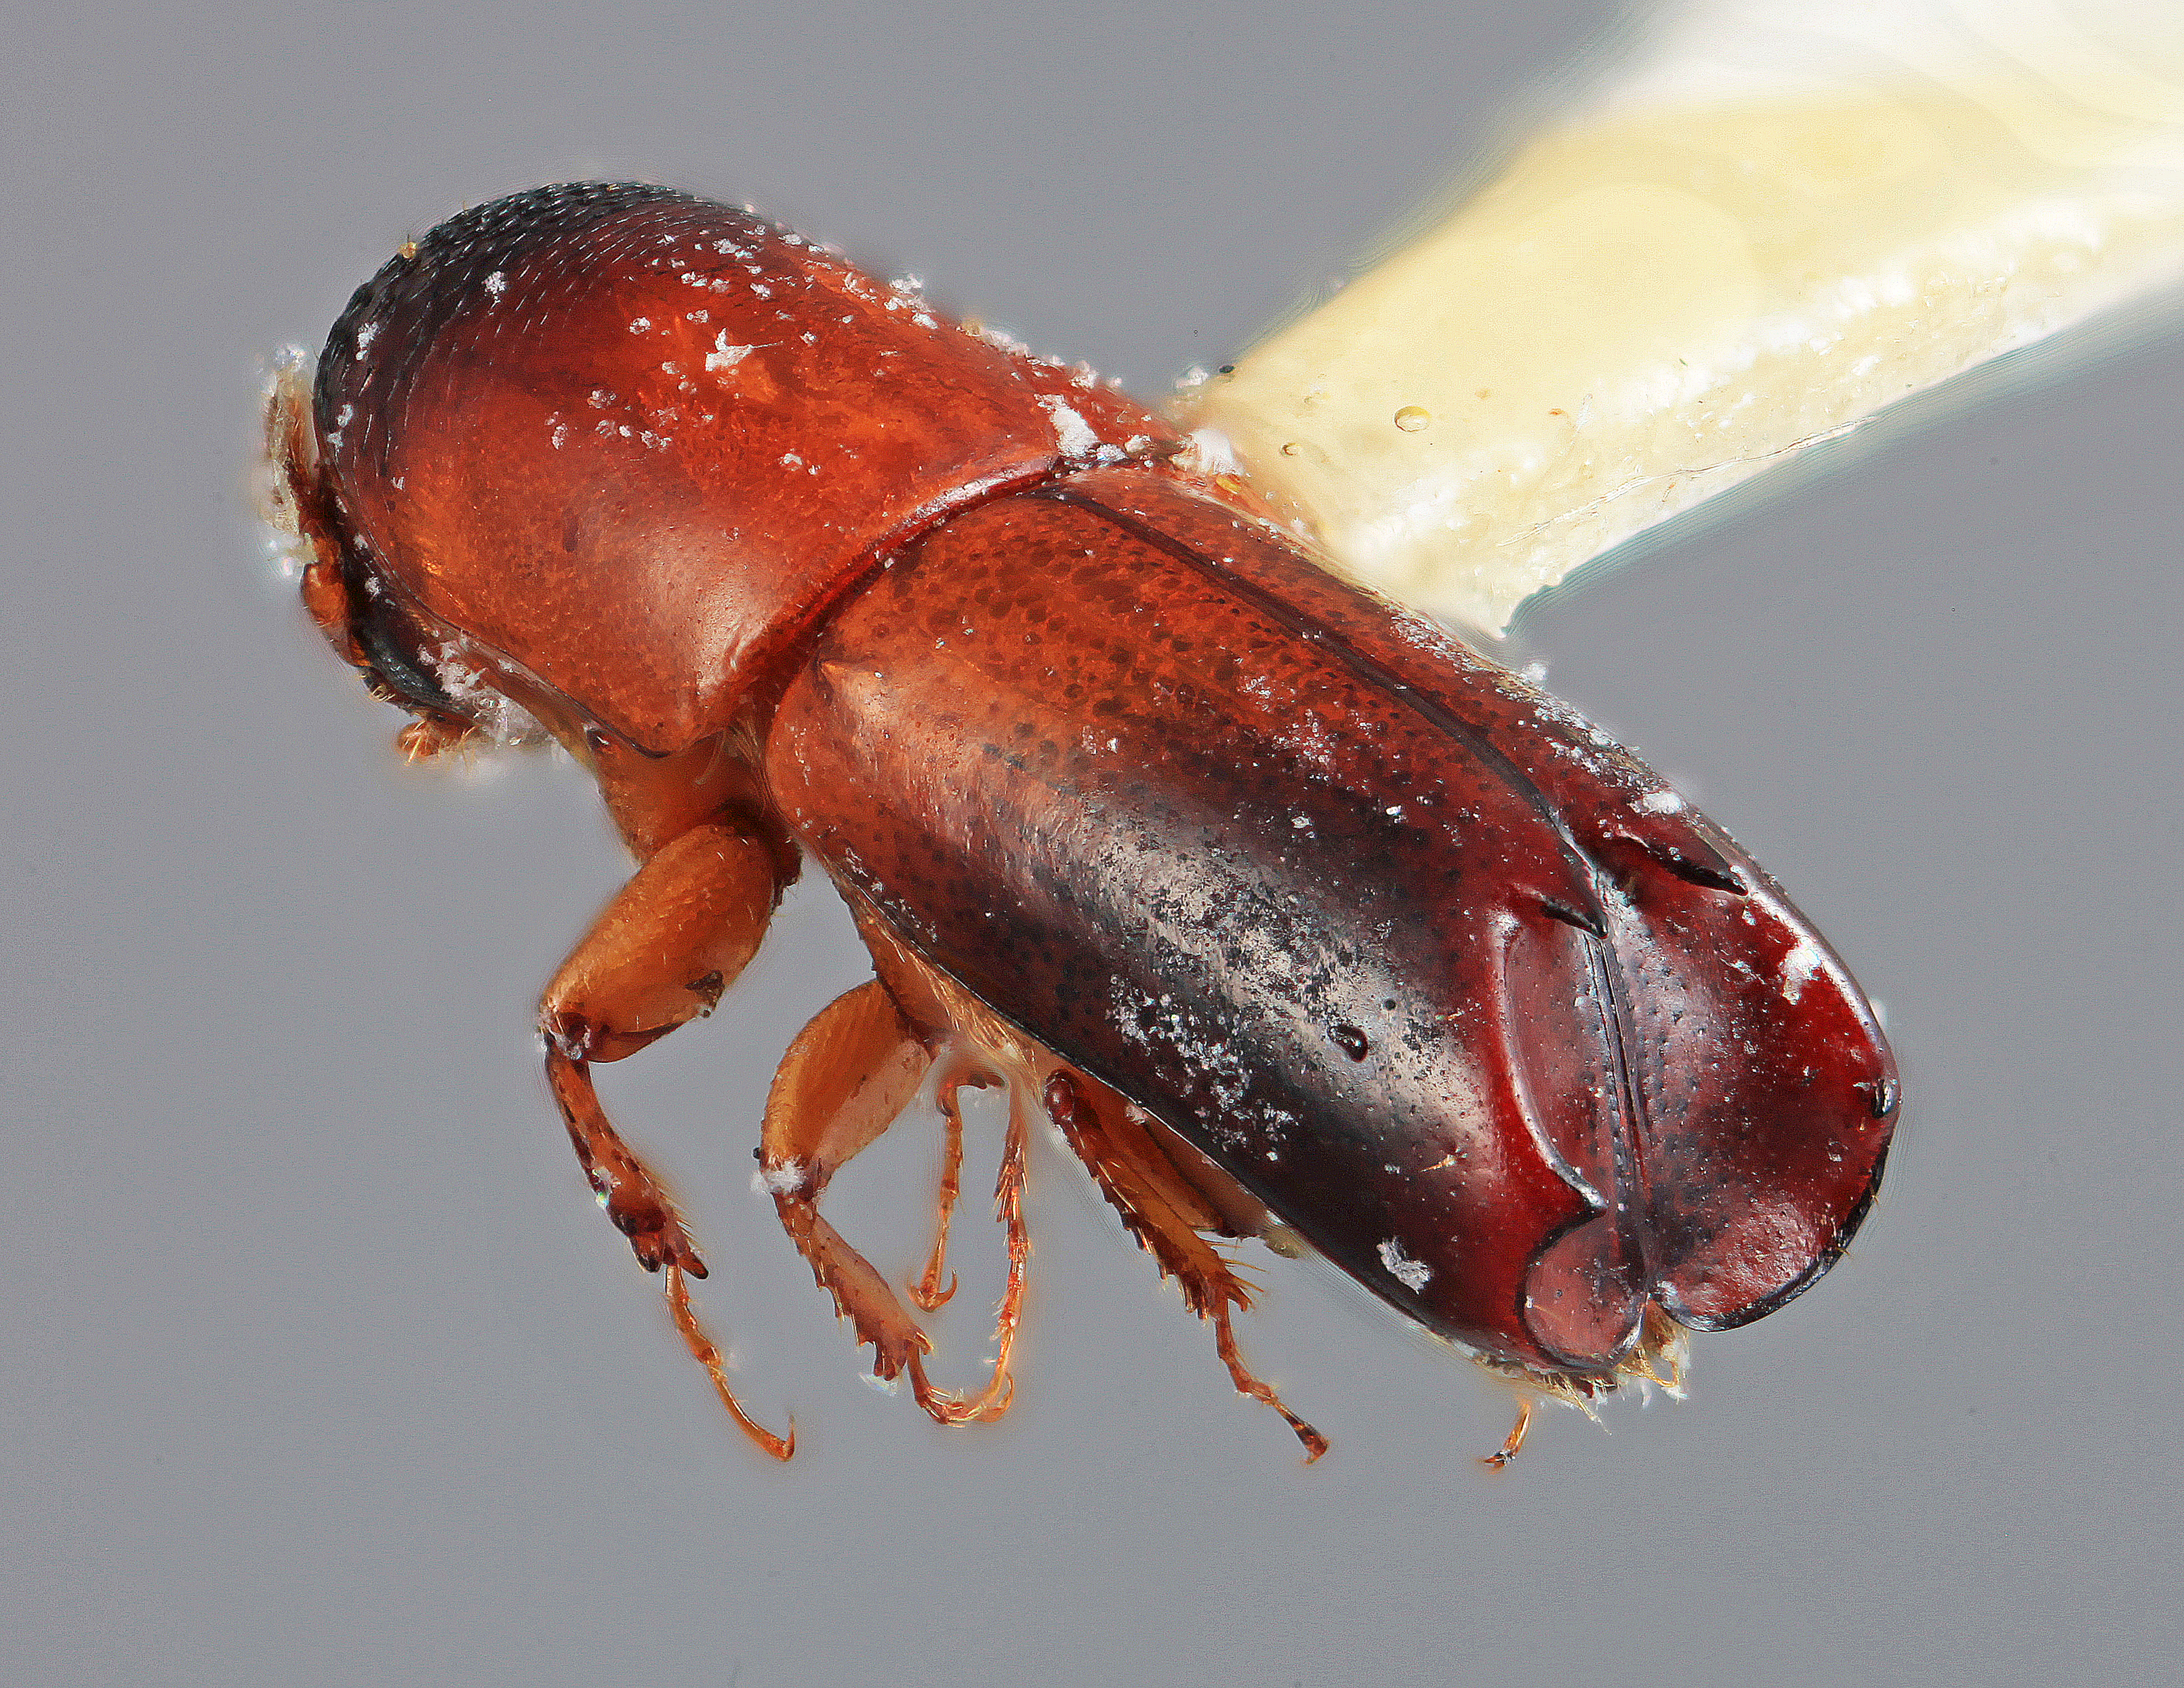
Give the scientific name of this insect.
Amphicranus eggersianus
